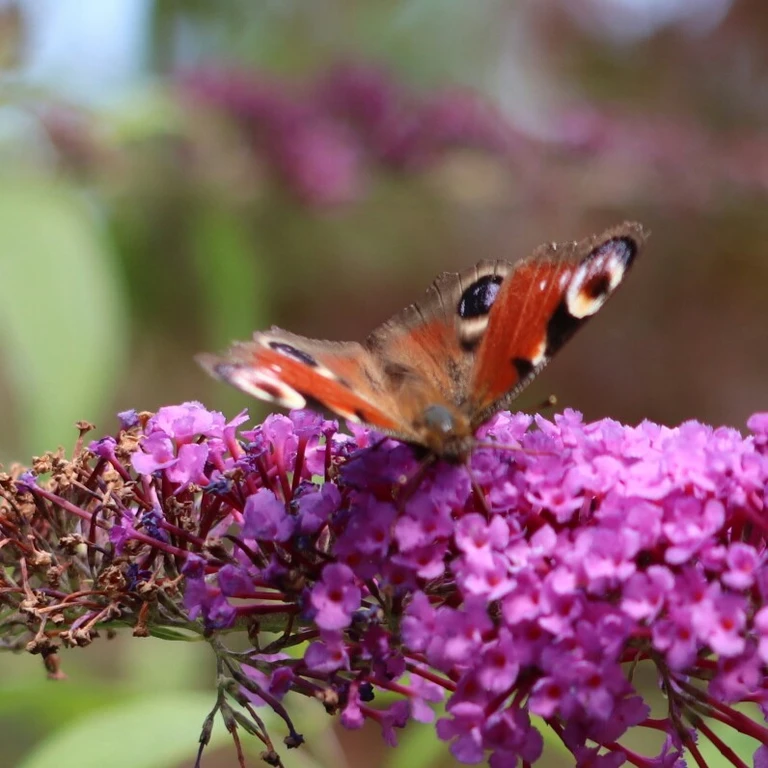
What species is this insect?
Aglais io
